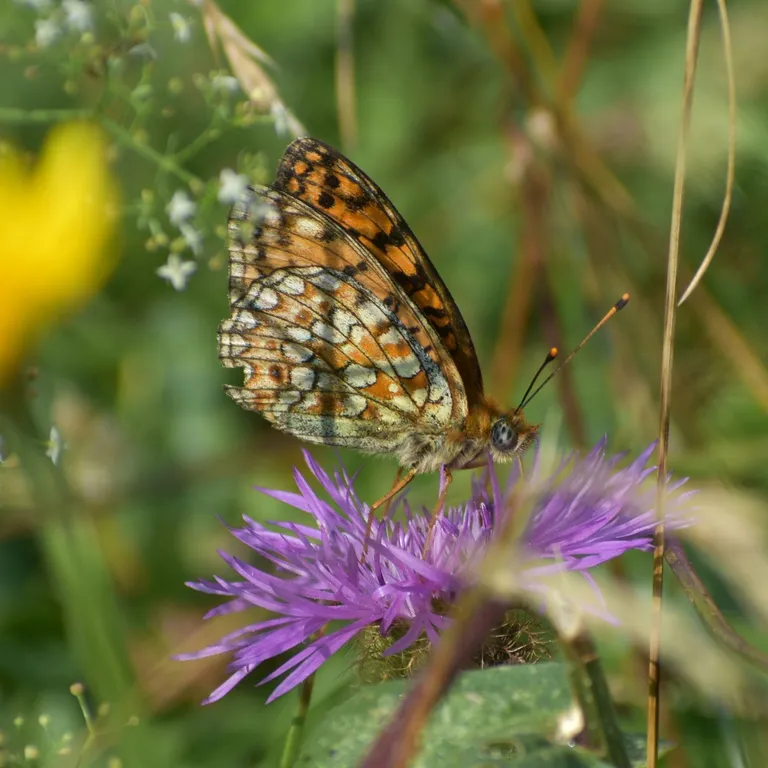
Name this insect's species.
Fabriciana niobe
